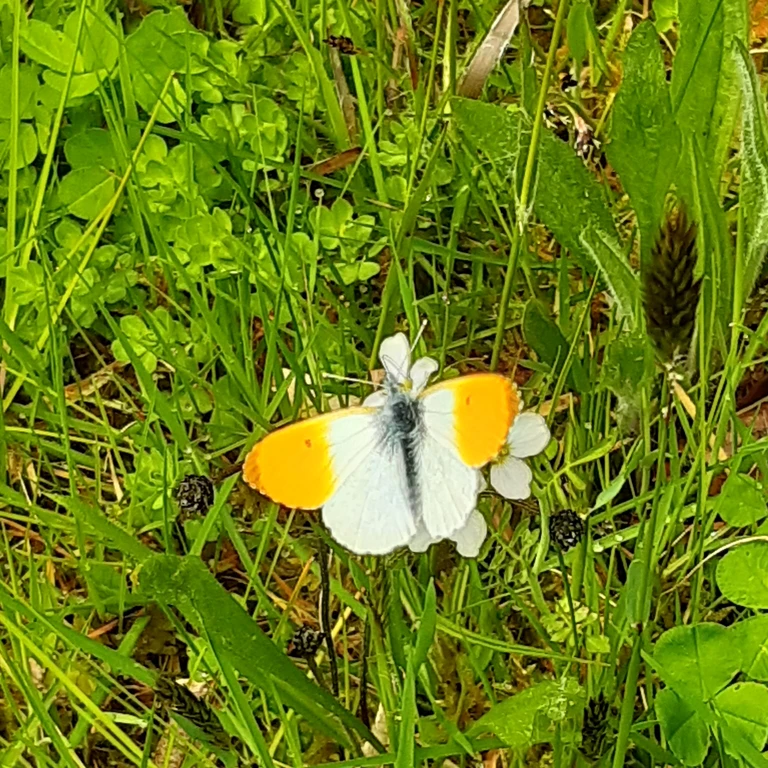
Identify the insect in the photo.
Anthocharis cardamines
